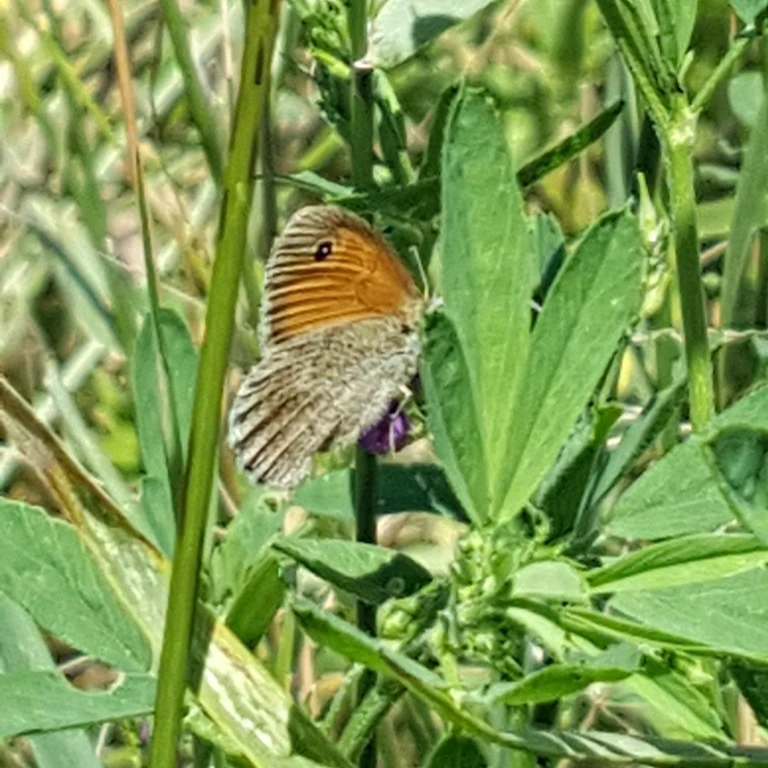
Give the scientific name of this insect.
Coenonympha pamphilus
